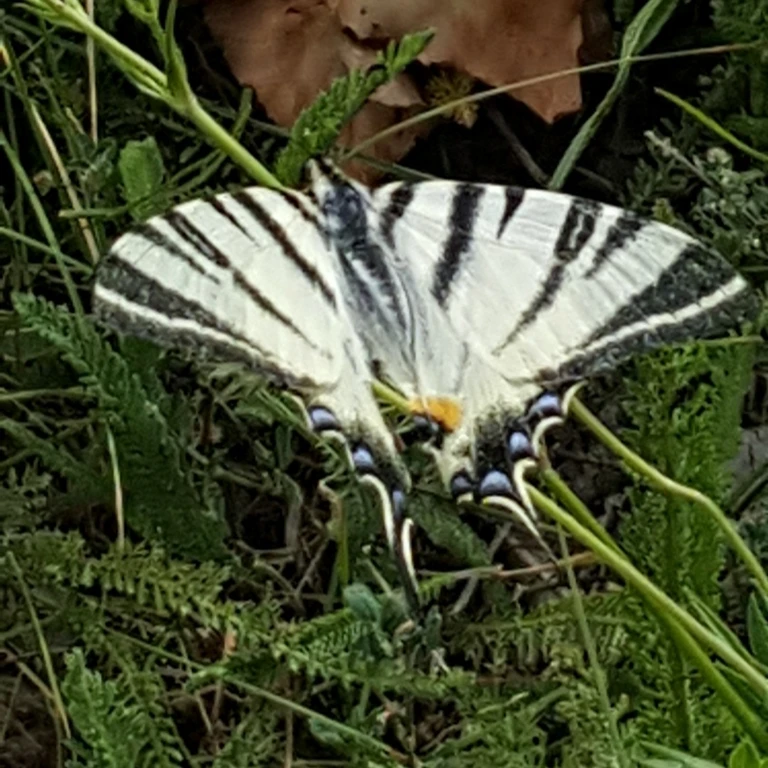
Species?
Iphiclides podalirius
